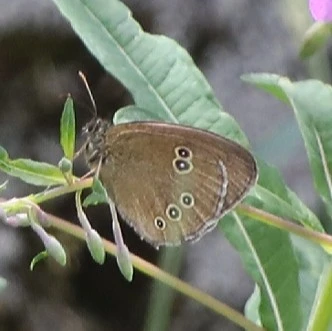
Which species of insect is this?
Aphantopus hyperantus
